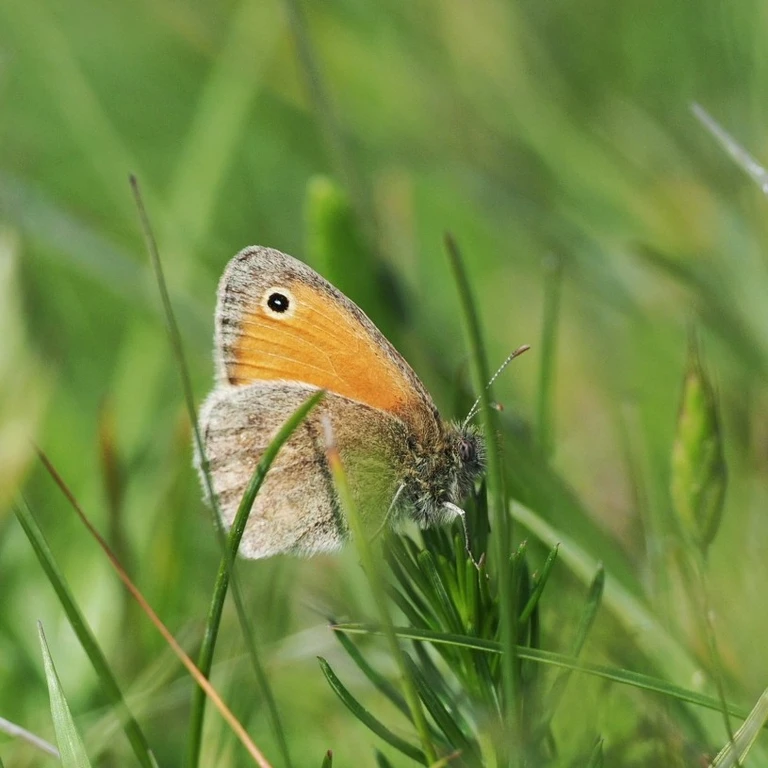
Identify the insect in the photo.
Coenonympha pamphilus
